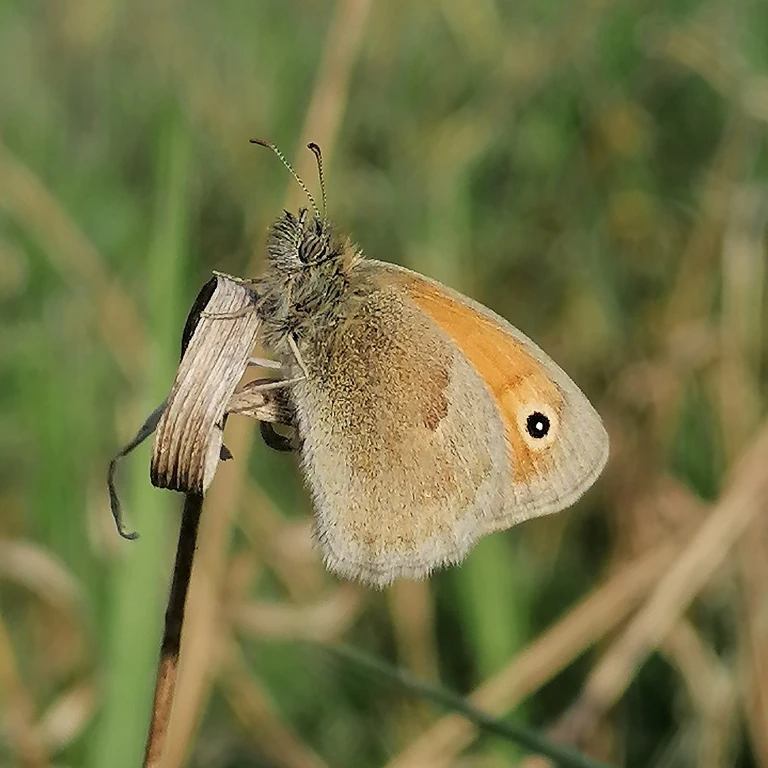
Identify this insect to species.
Coenonympha pamphilus
